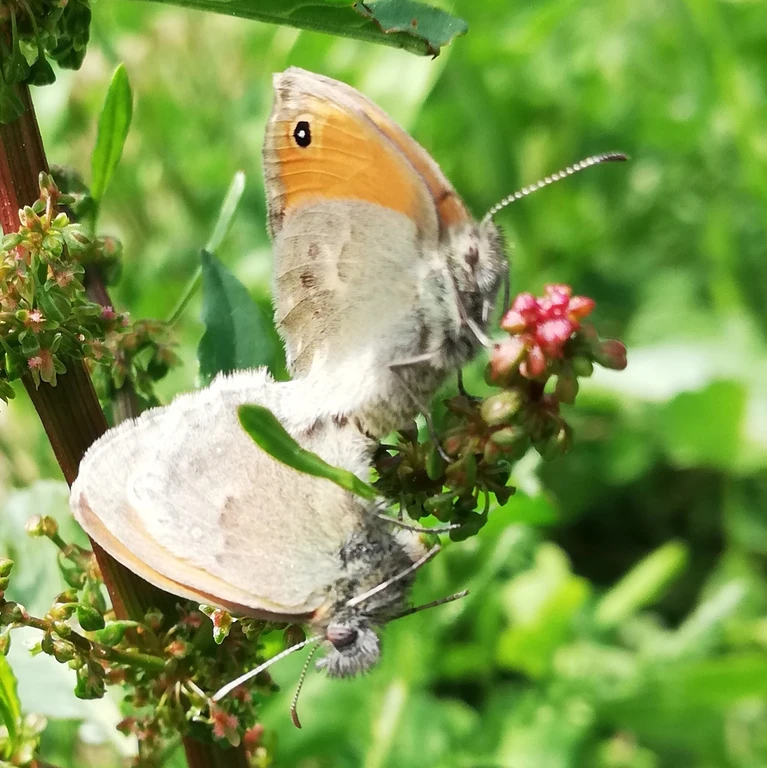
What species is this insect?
Coenonympha pamphilus
